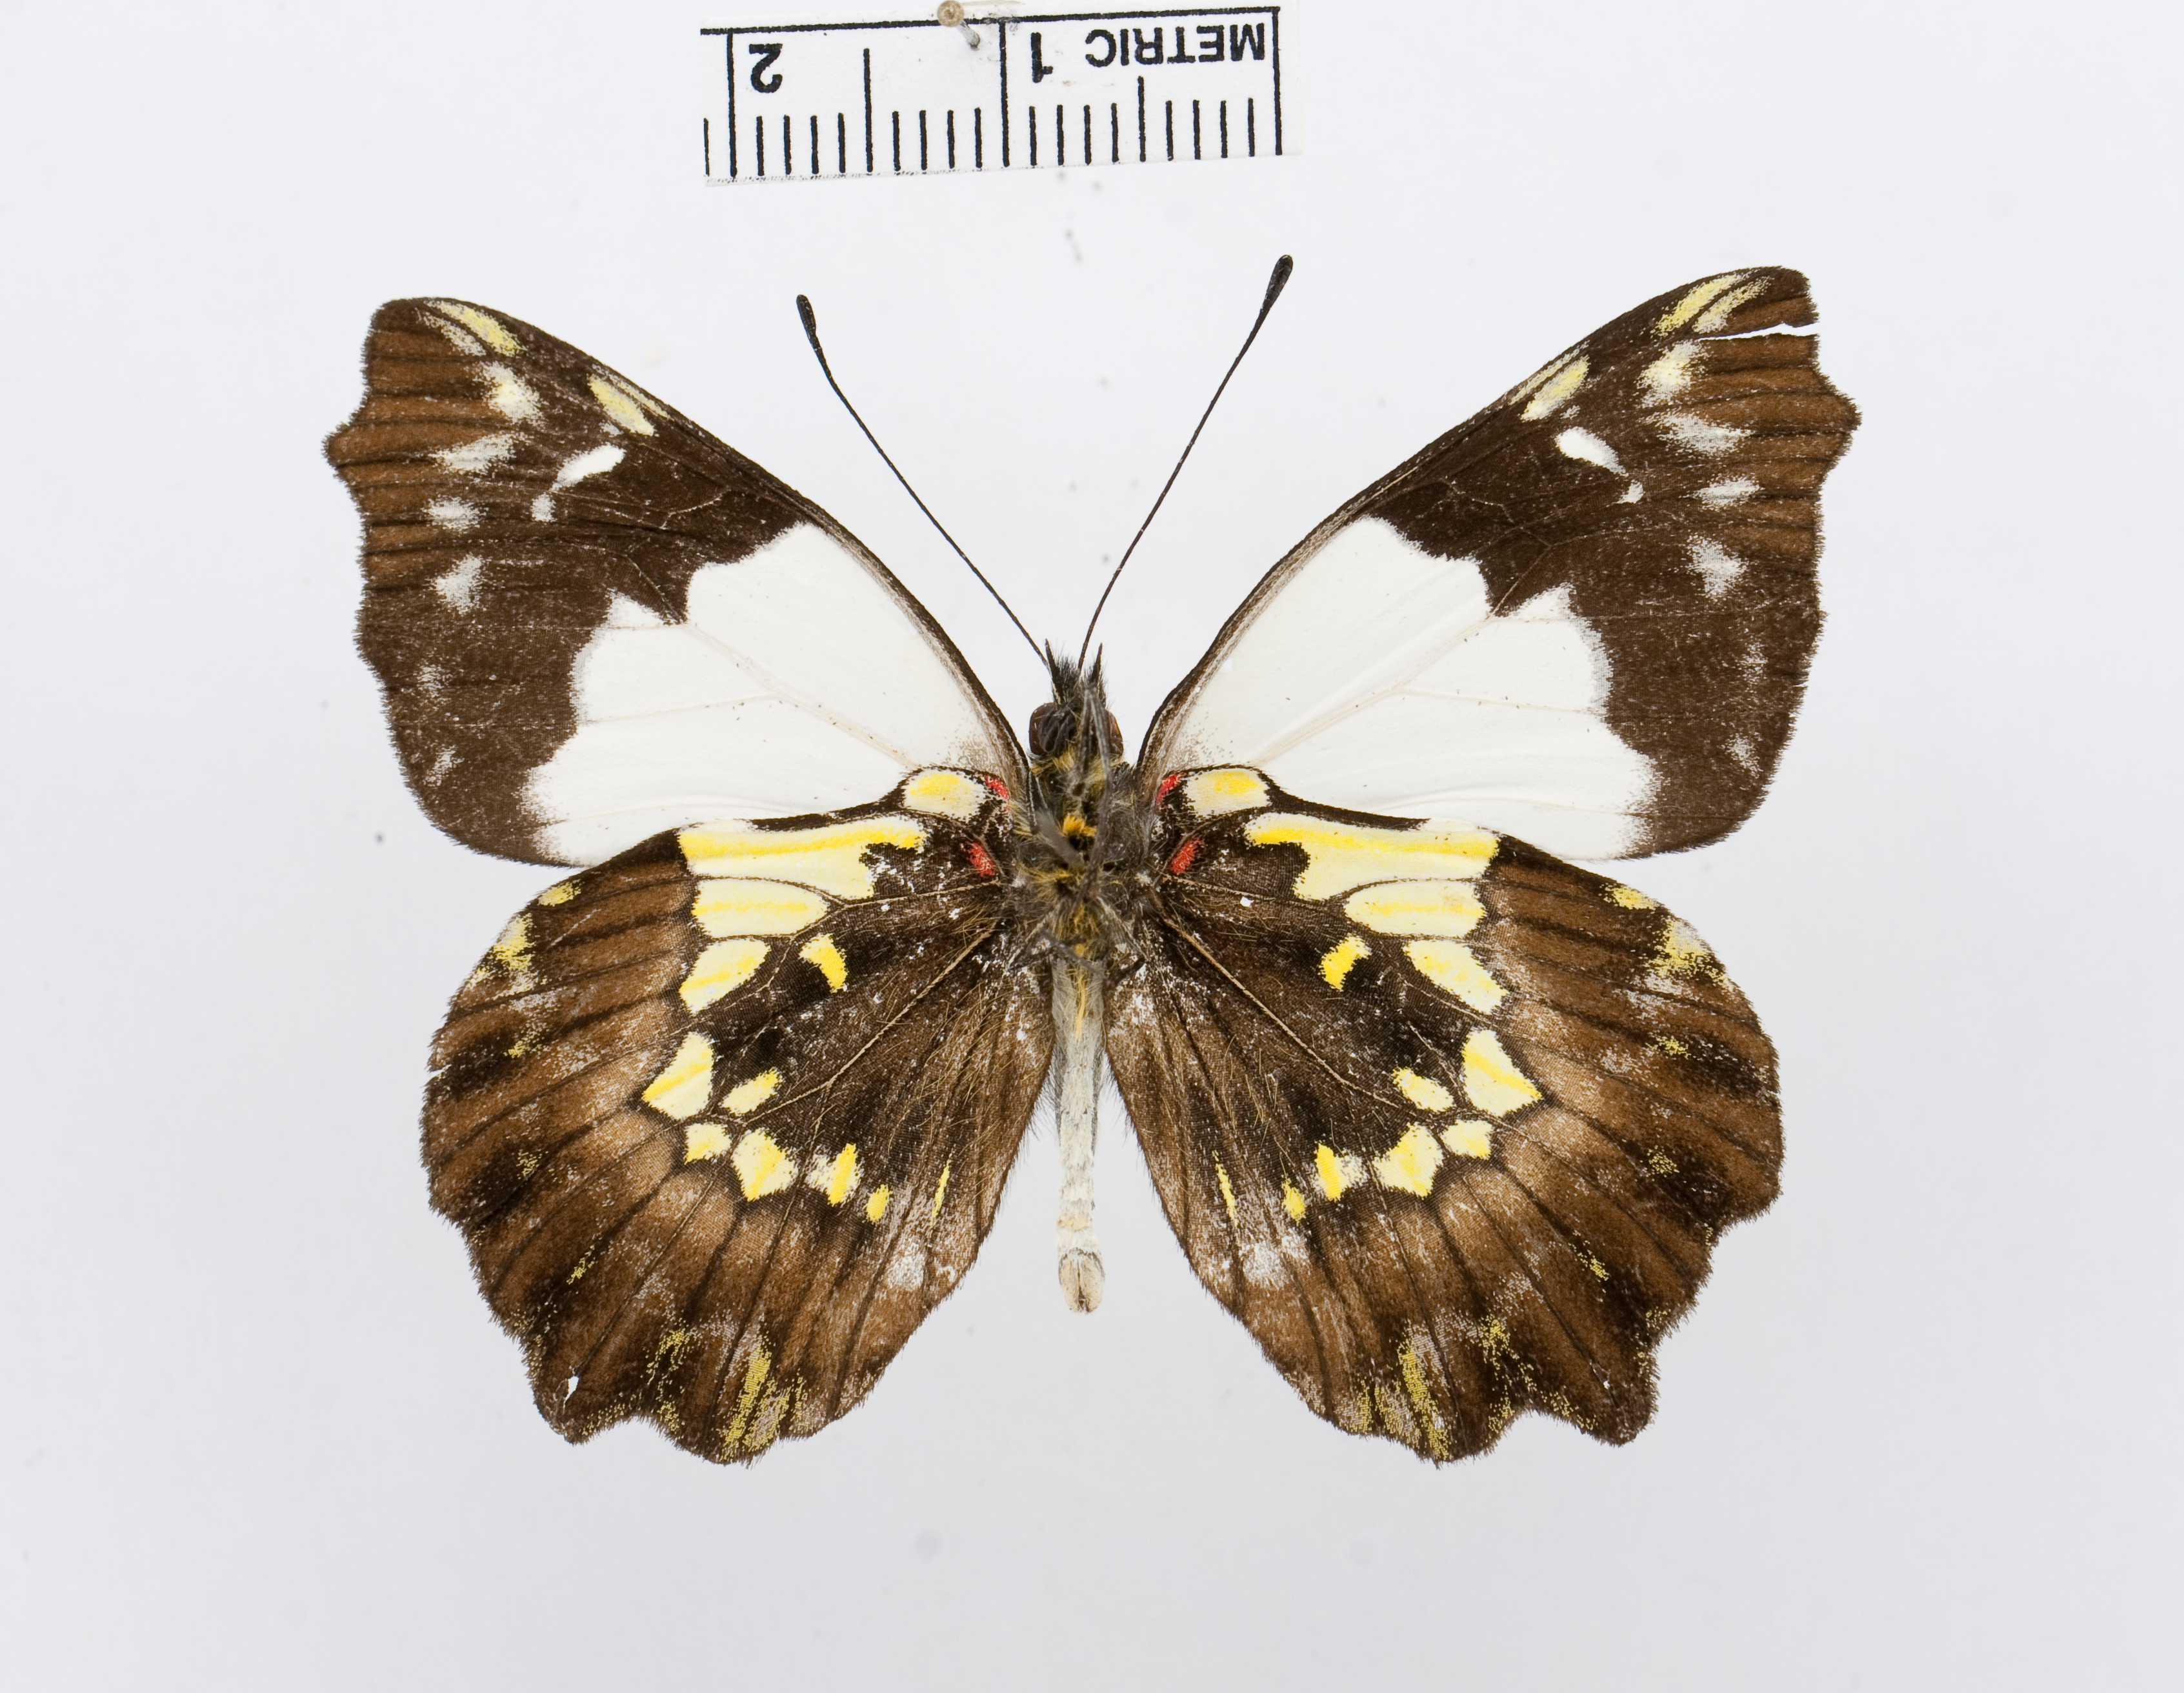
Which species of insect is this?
Leodonta tagaste
